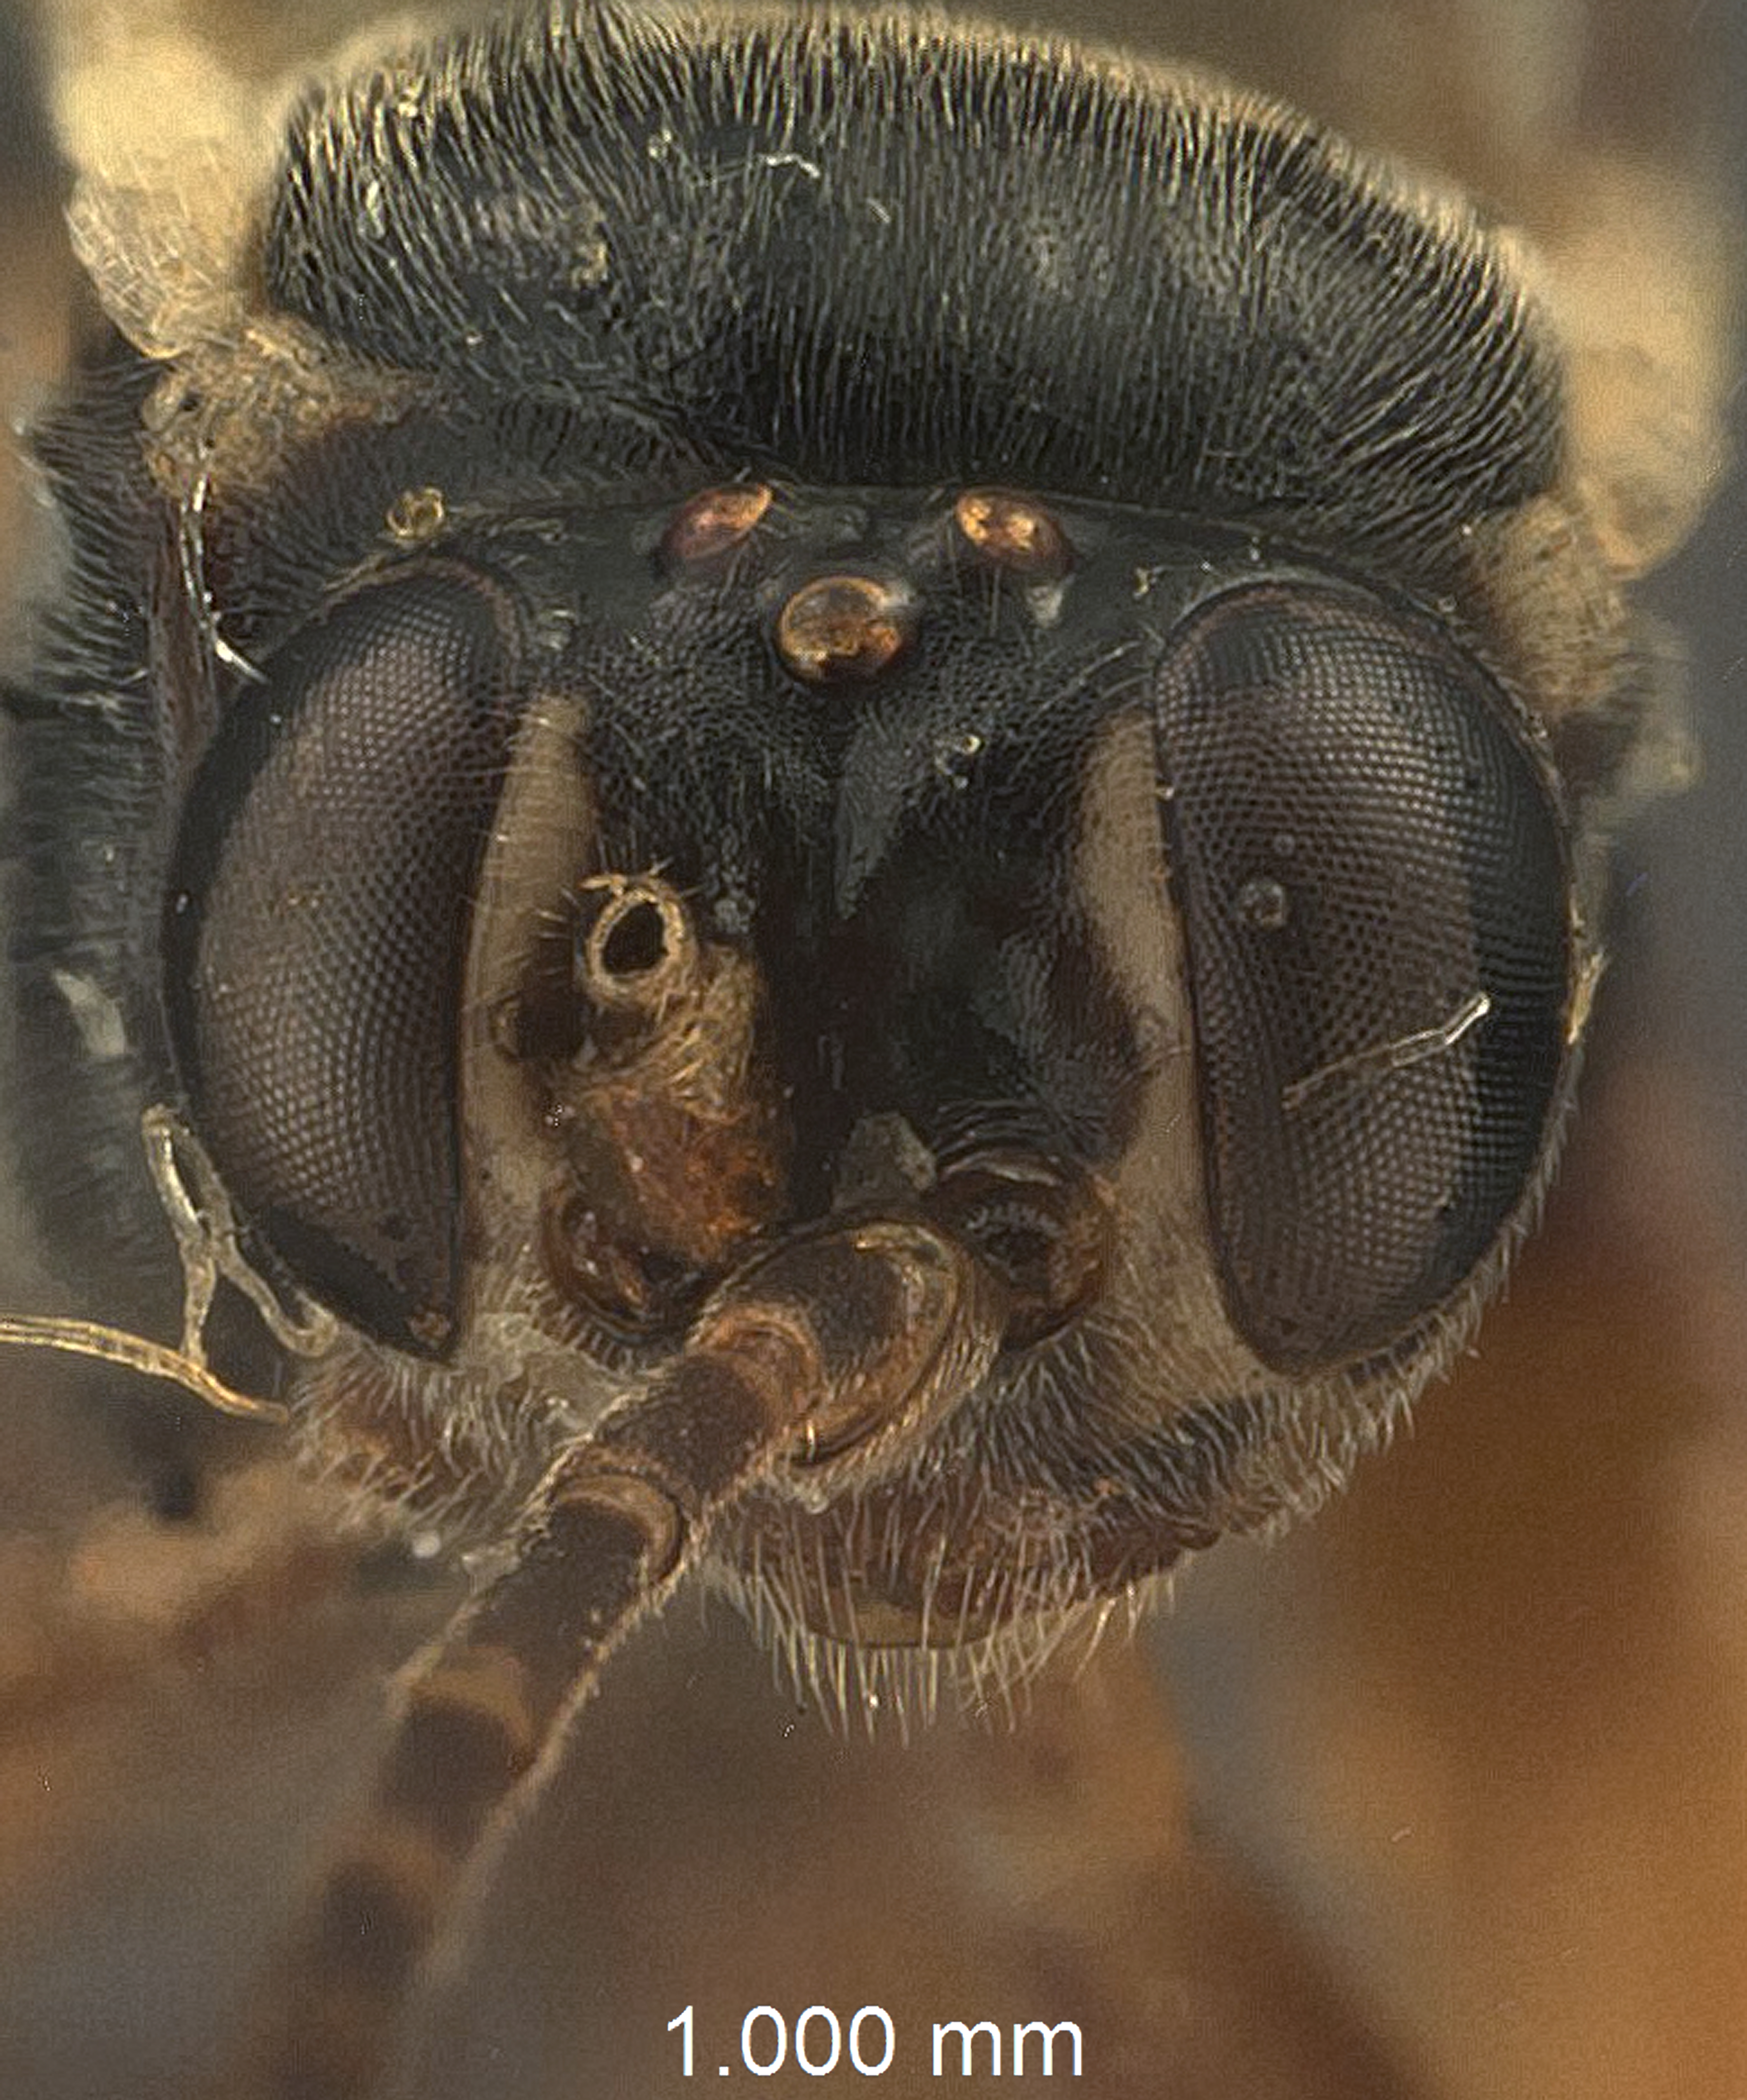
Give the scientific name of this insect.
Aptesis tsugae
